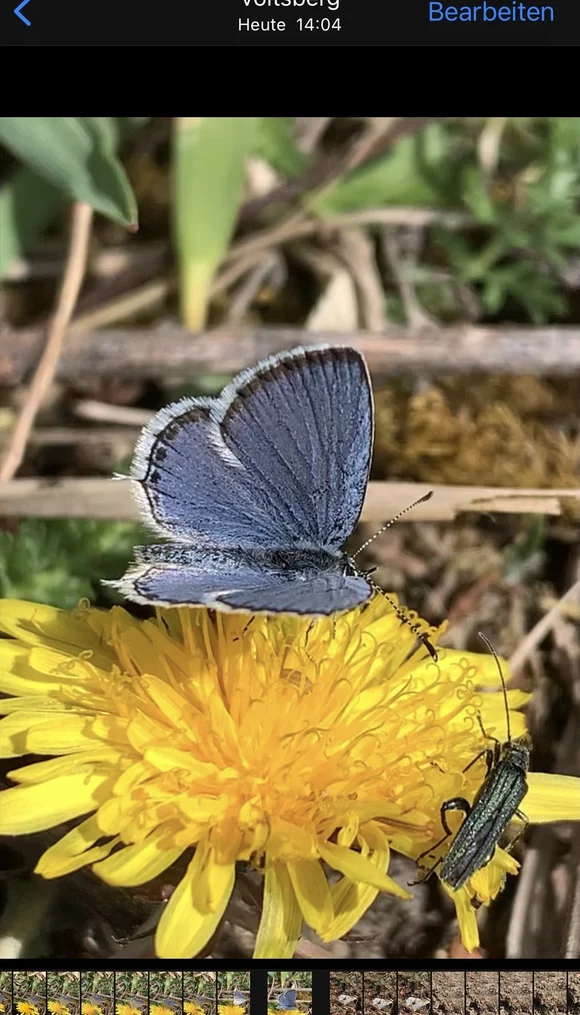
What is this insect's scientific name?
Cupido argiades (also Elkalyce argiades)
